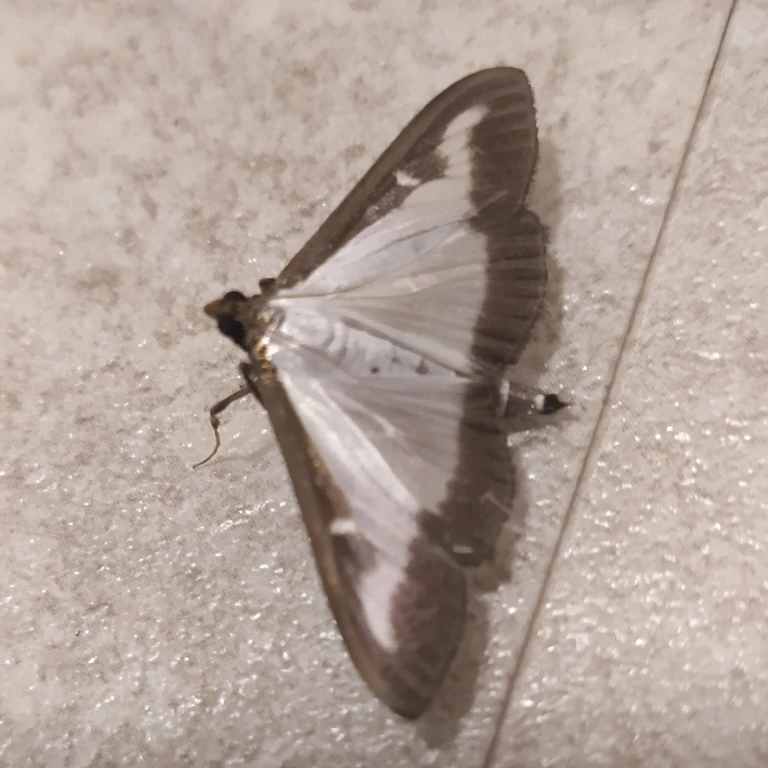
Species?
Cydalima perspectalis
